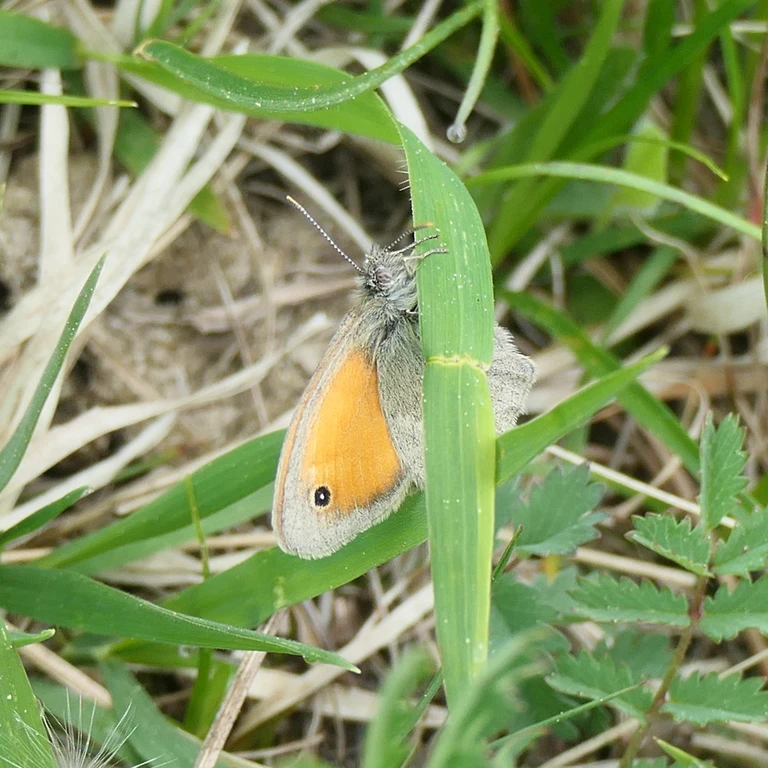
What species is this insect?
Coenonympha pamphilus
